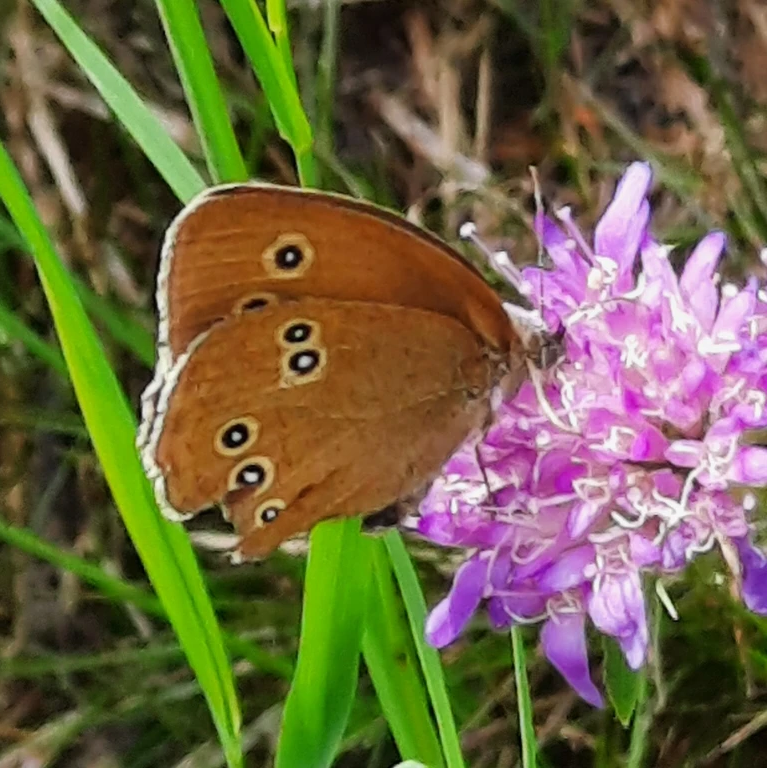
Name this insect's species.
Aphantopus hyperantus
